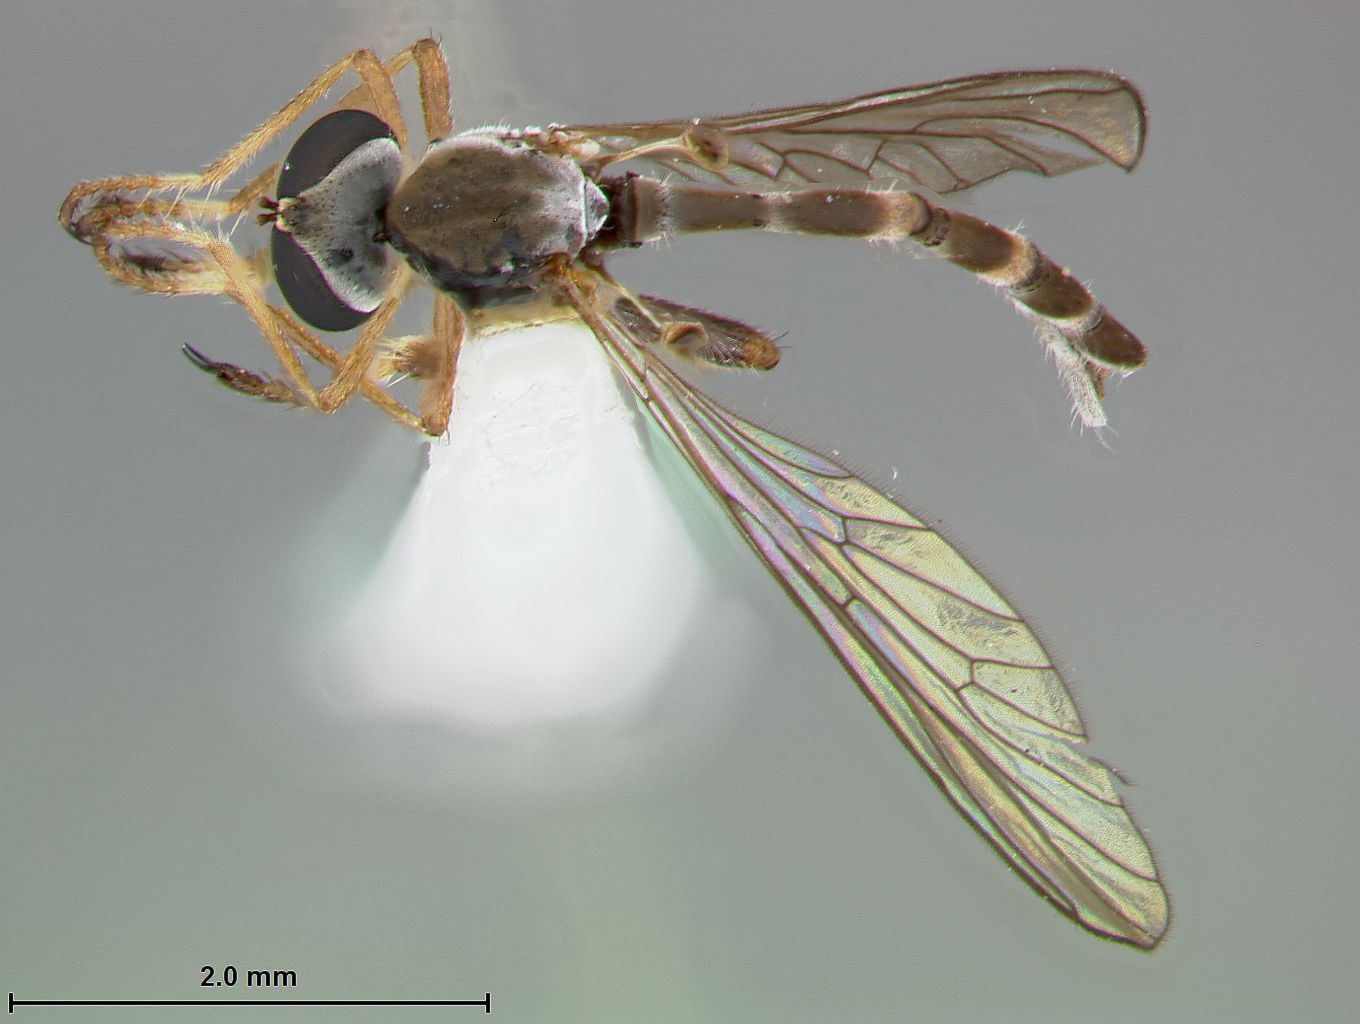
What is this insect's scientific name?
Beameromyia vulgaris
